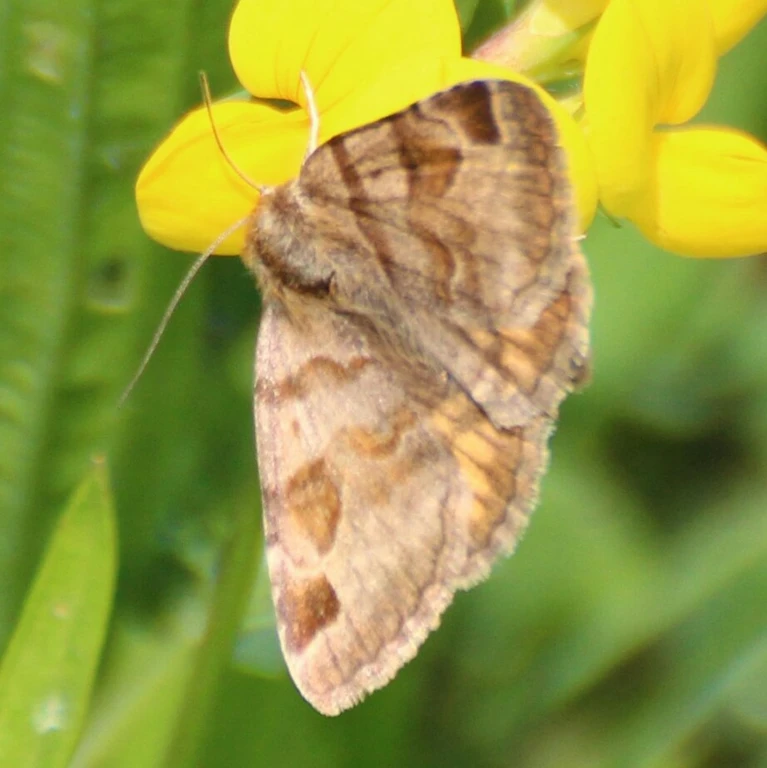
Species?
Euclidia glyphica
